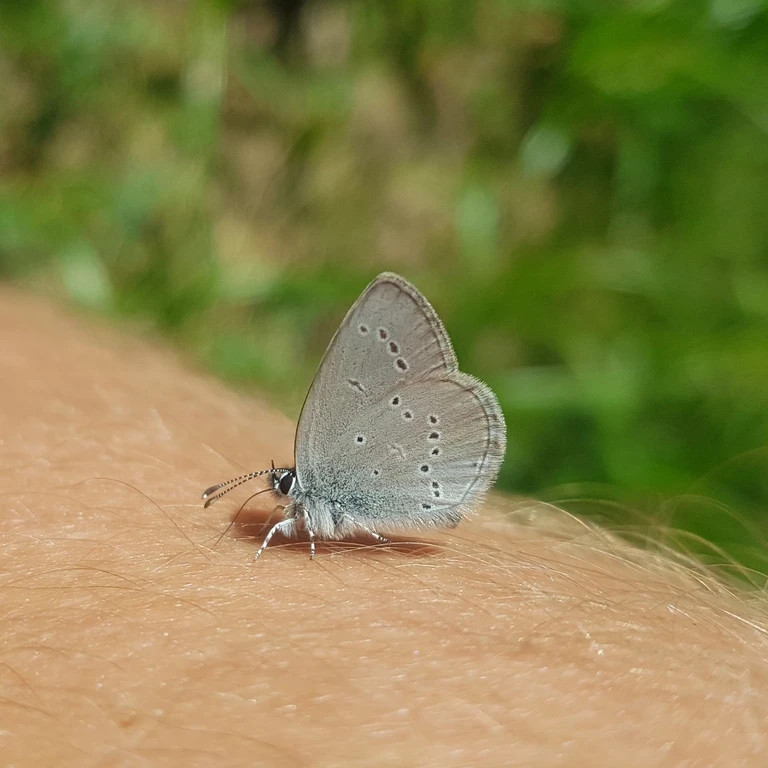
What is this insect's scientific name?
Cupido minimus
